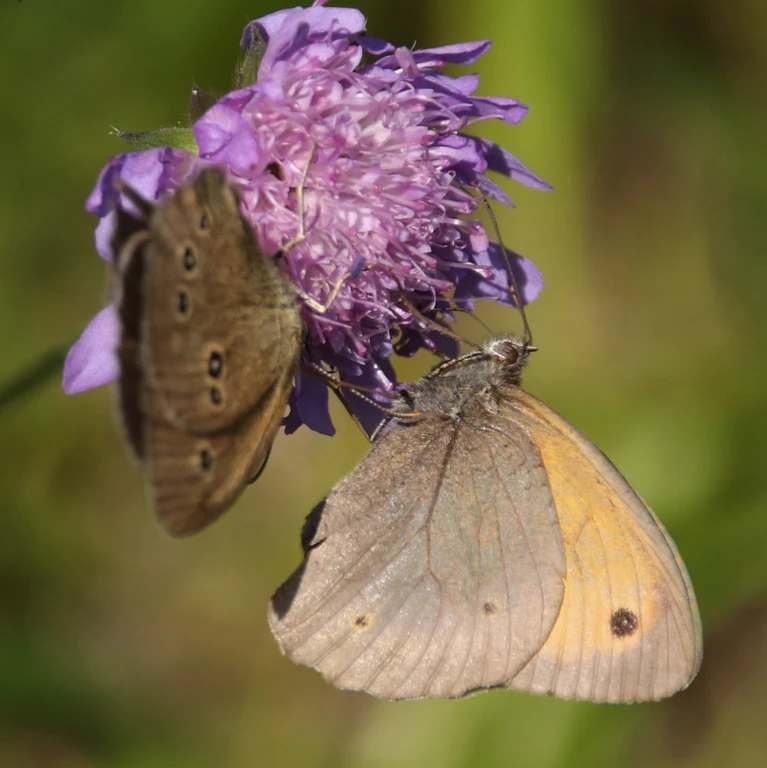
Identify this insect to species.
Maniola jurtina
